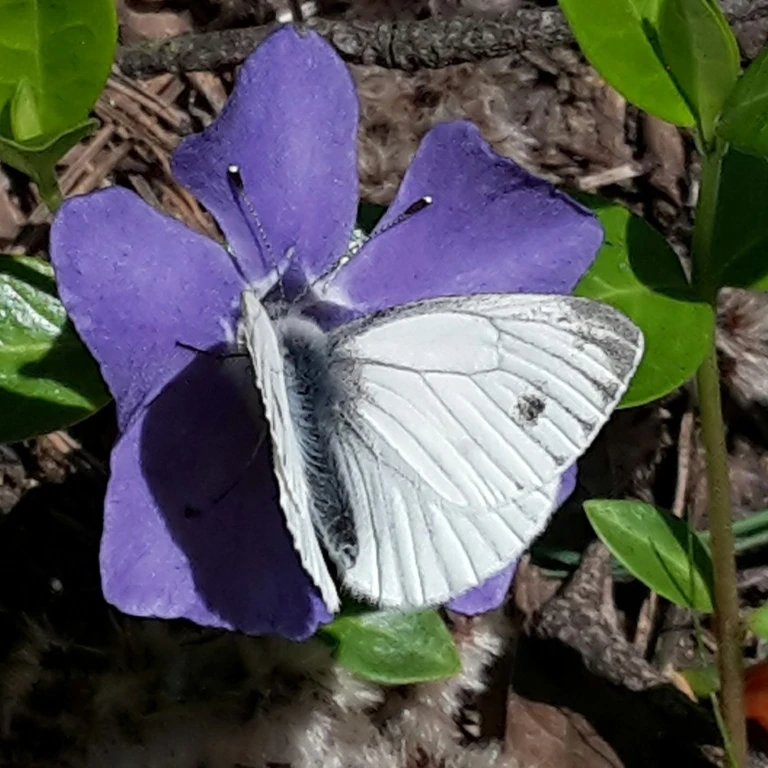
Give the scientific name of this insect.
Pieris napi
